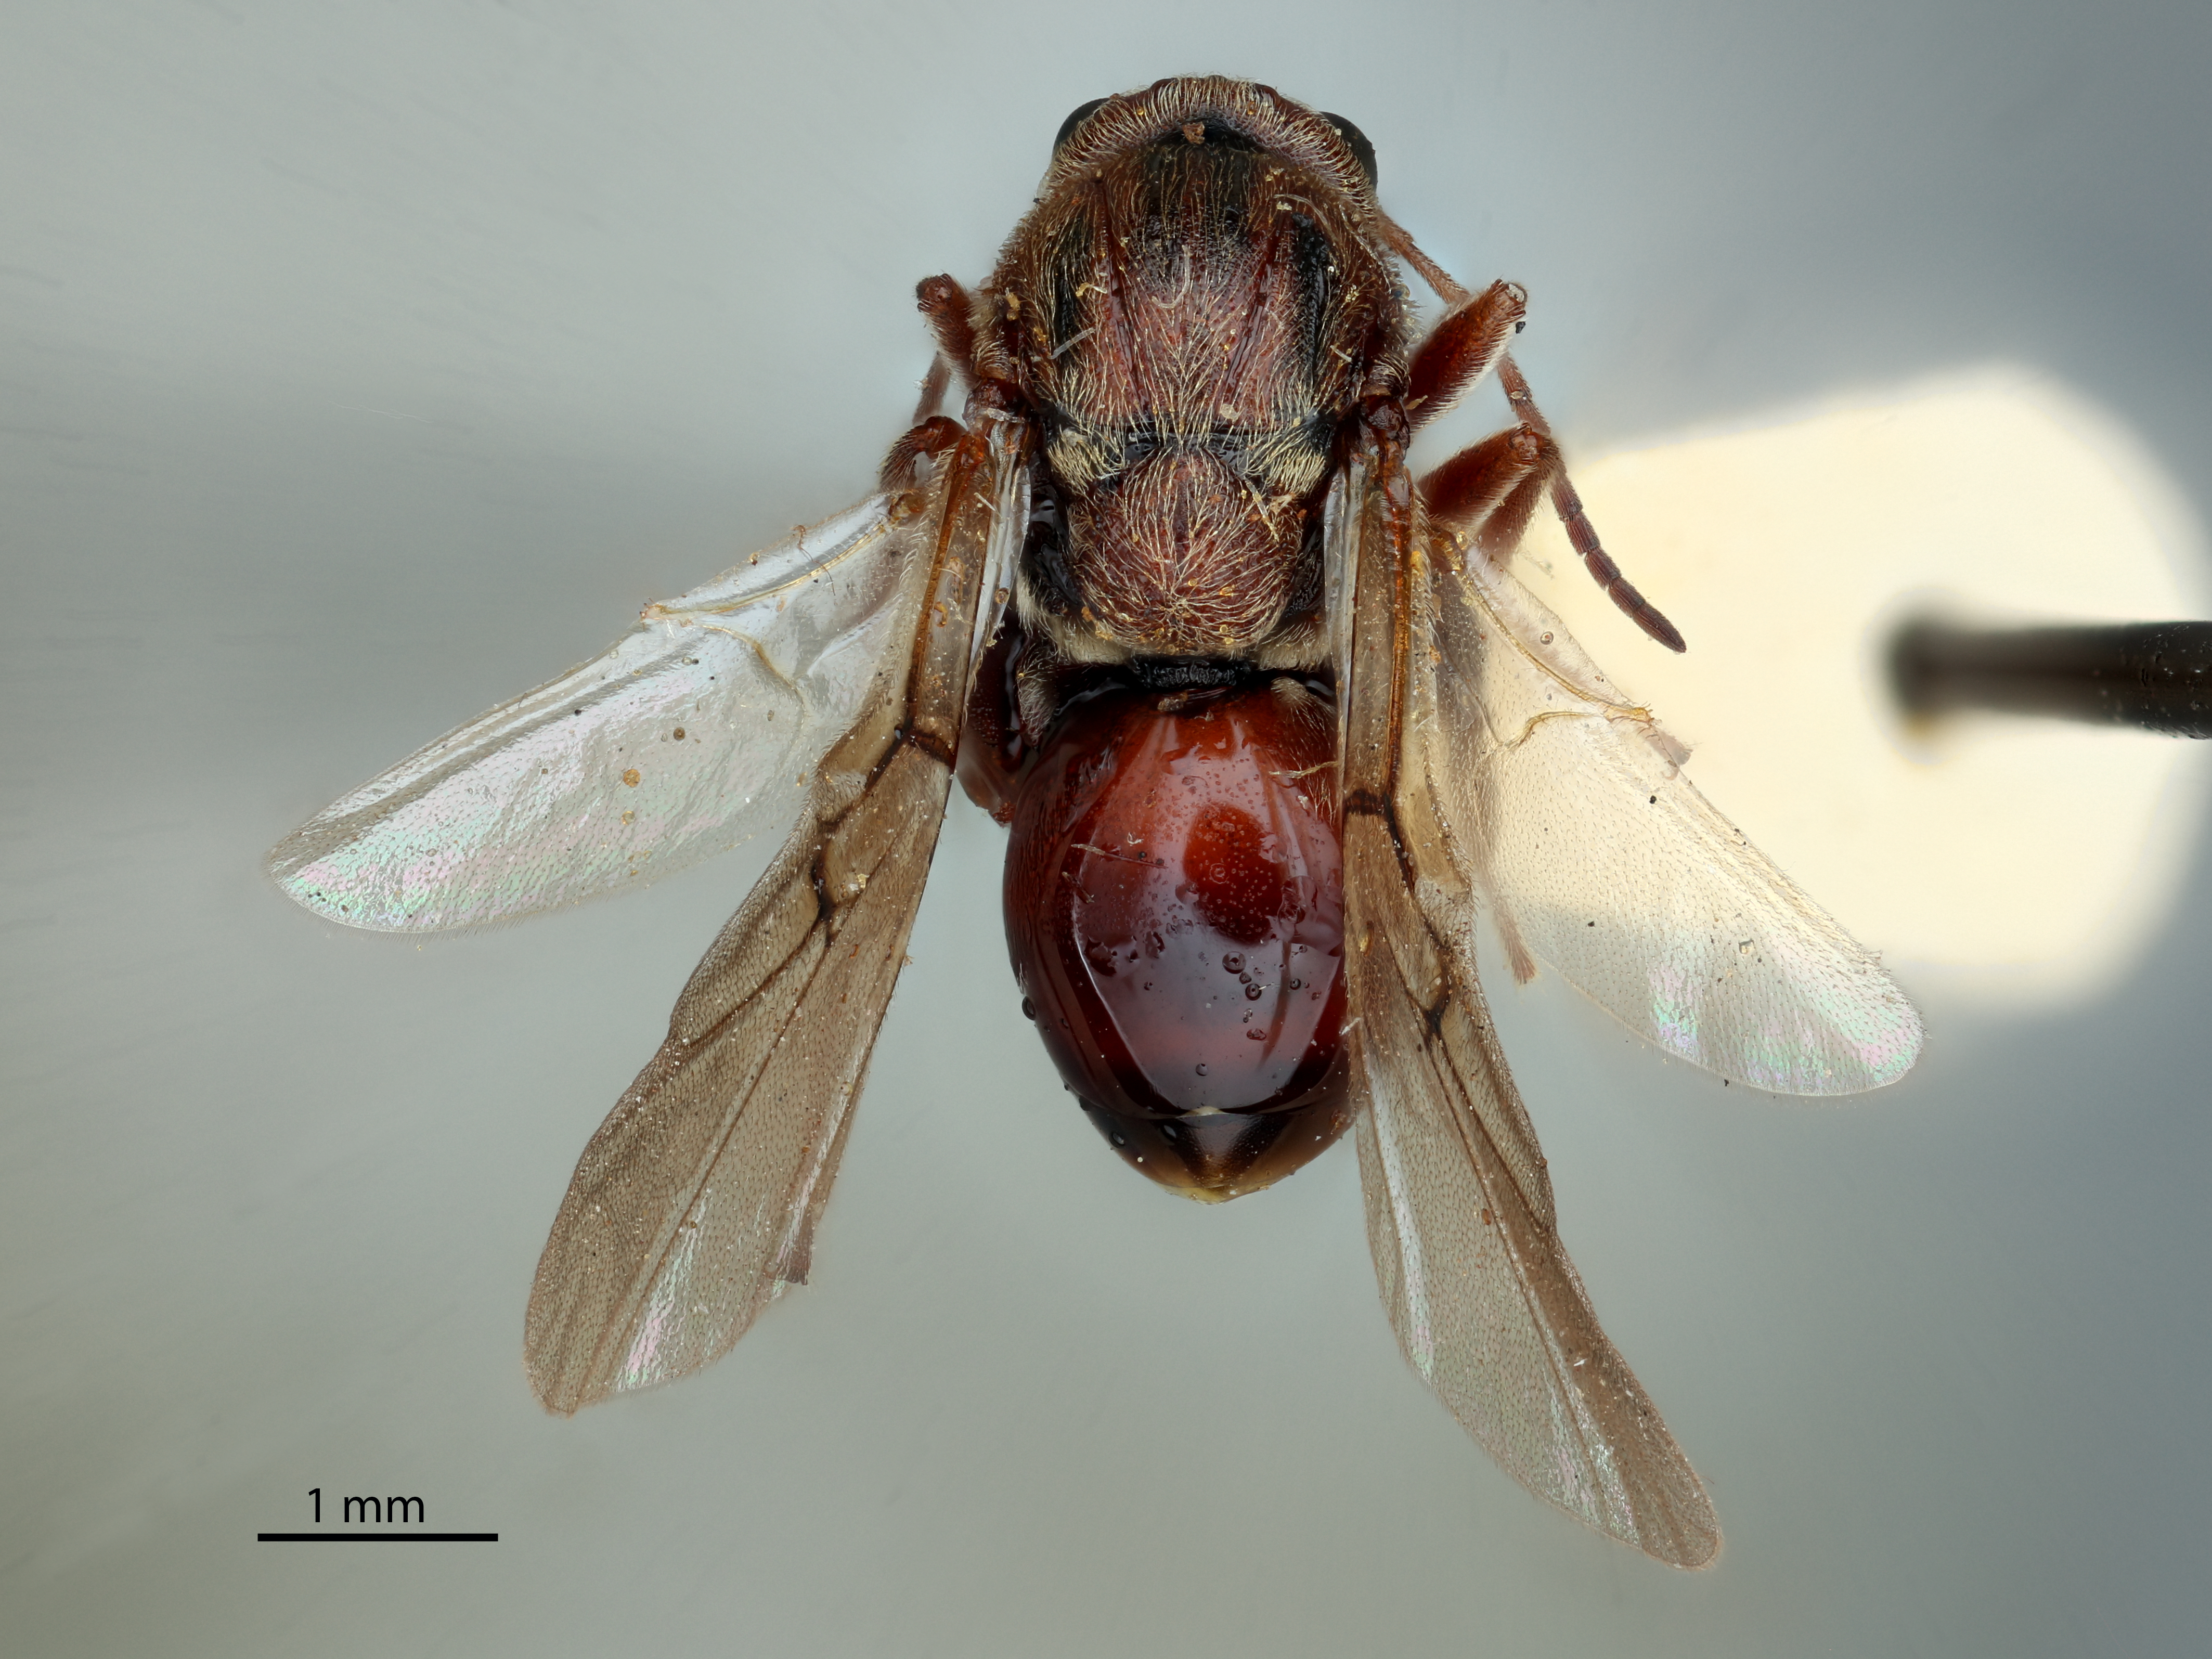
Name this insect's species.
Callirhytis corallosa
